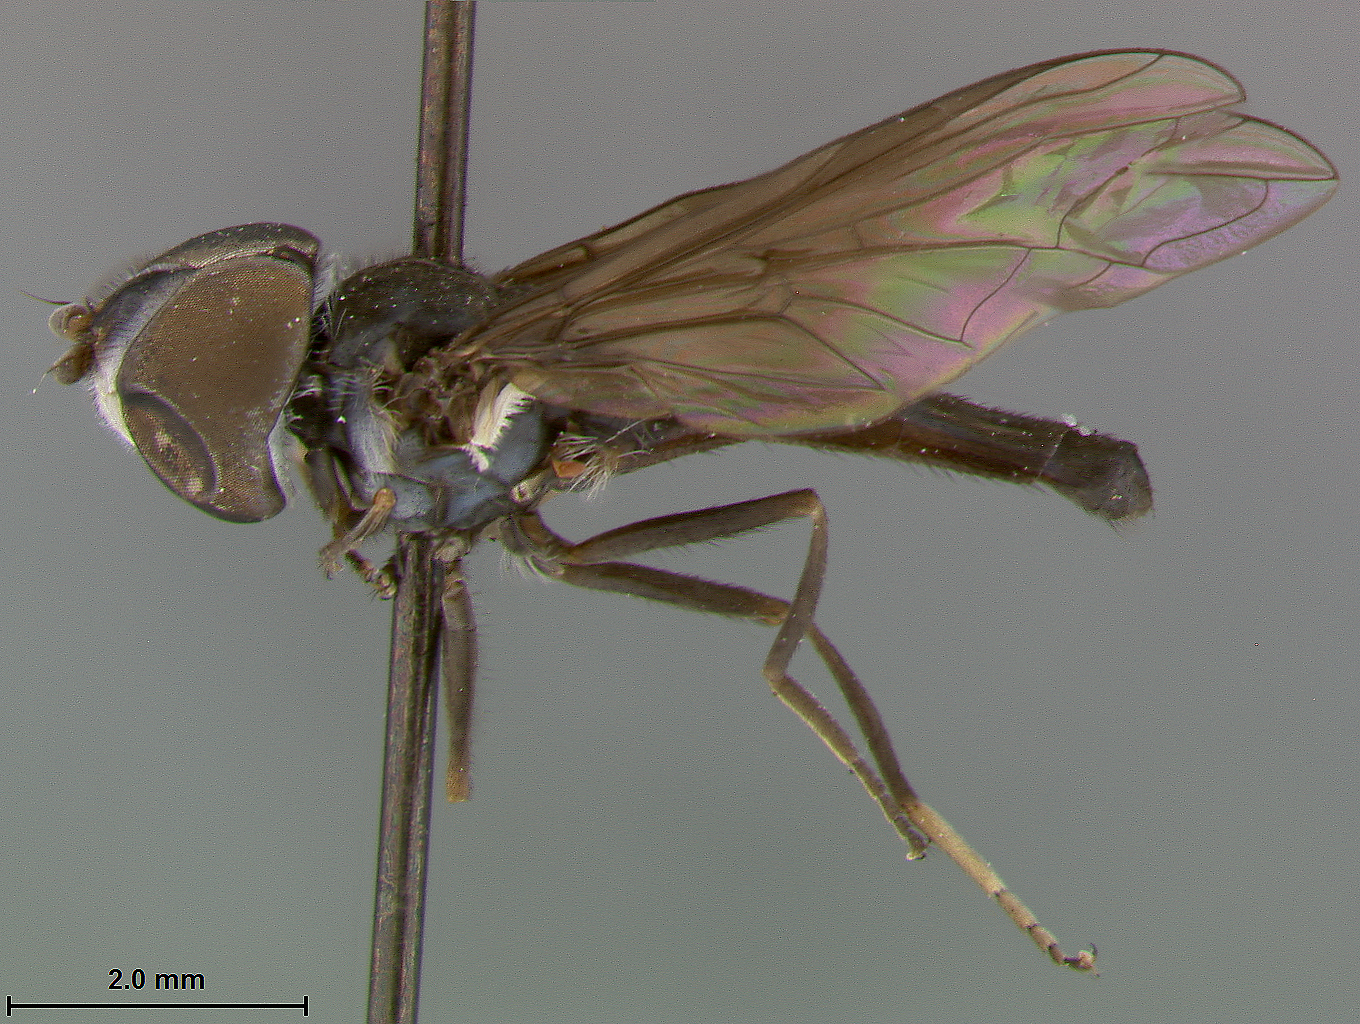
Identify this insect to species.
Syrphus dimidiatus
